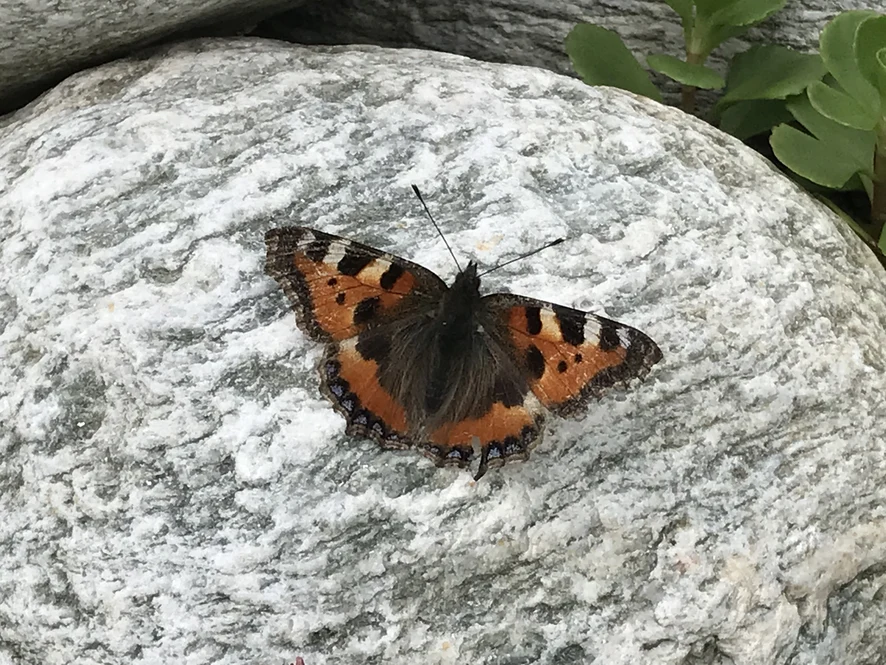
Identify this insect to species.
Aglais urticae
